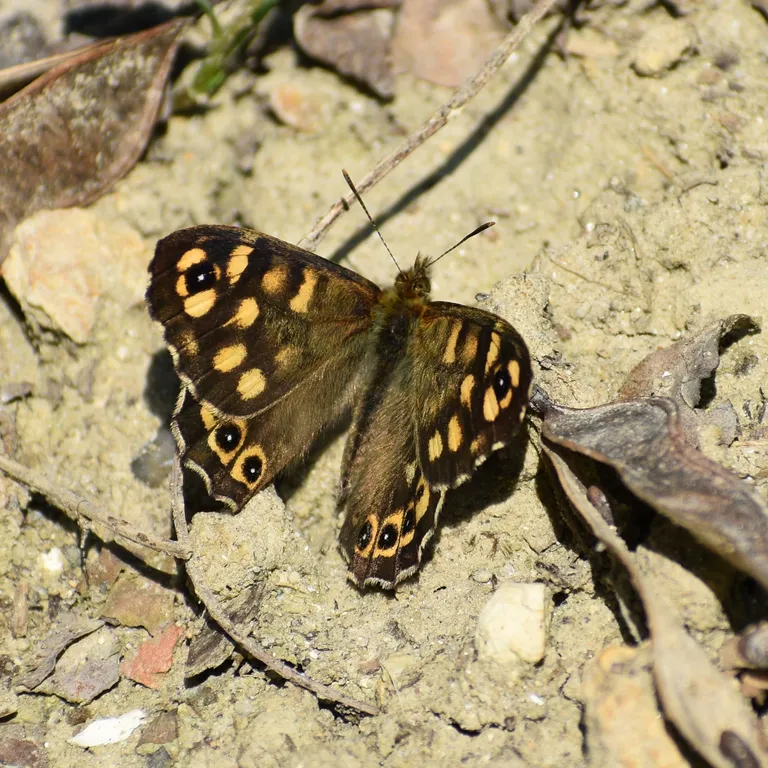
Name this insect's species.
Pararge aegeria
